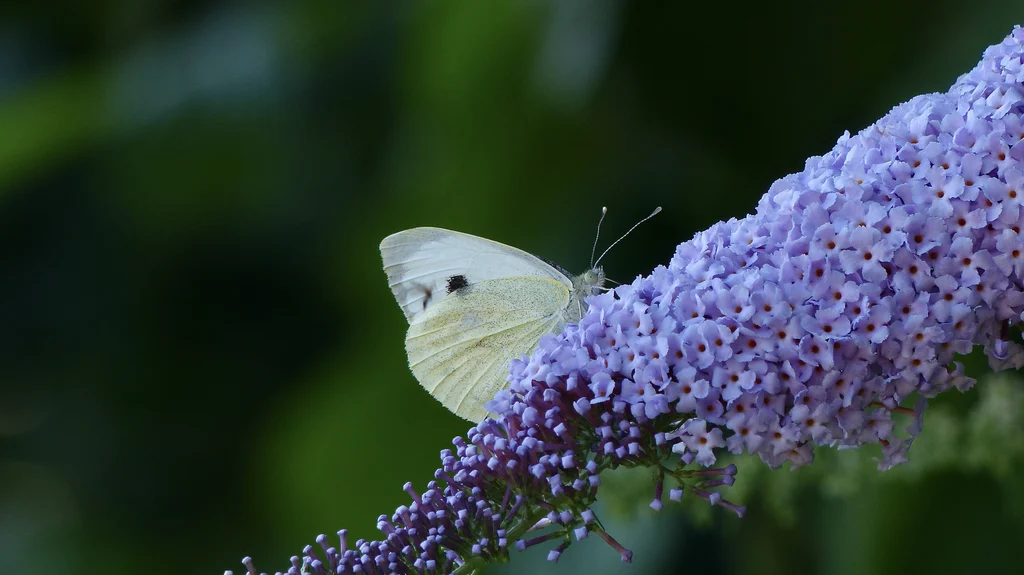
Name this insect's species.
Pieris brassicae
